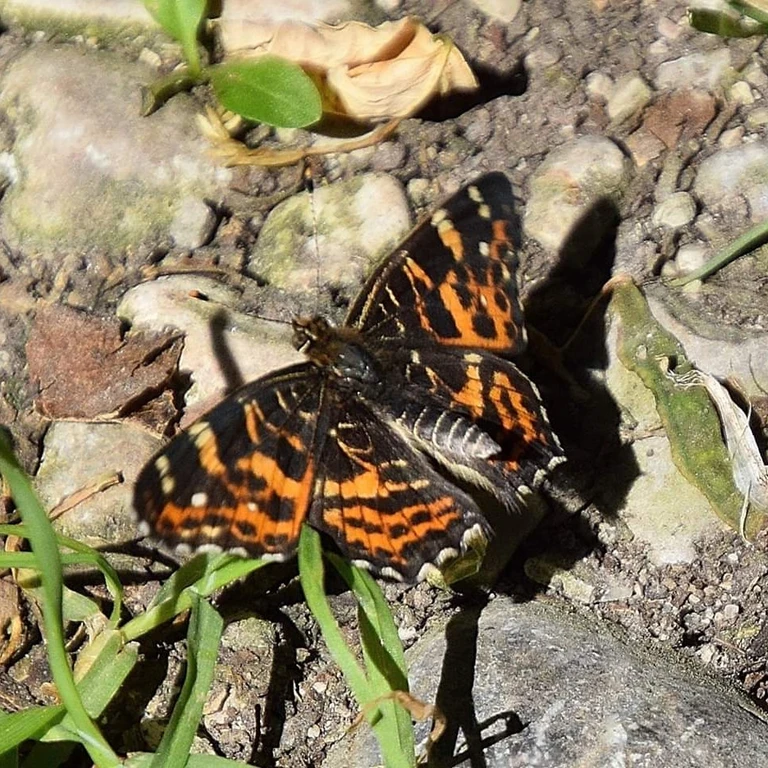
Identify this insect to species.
Araschnia levana
